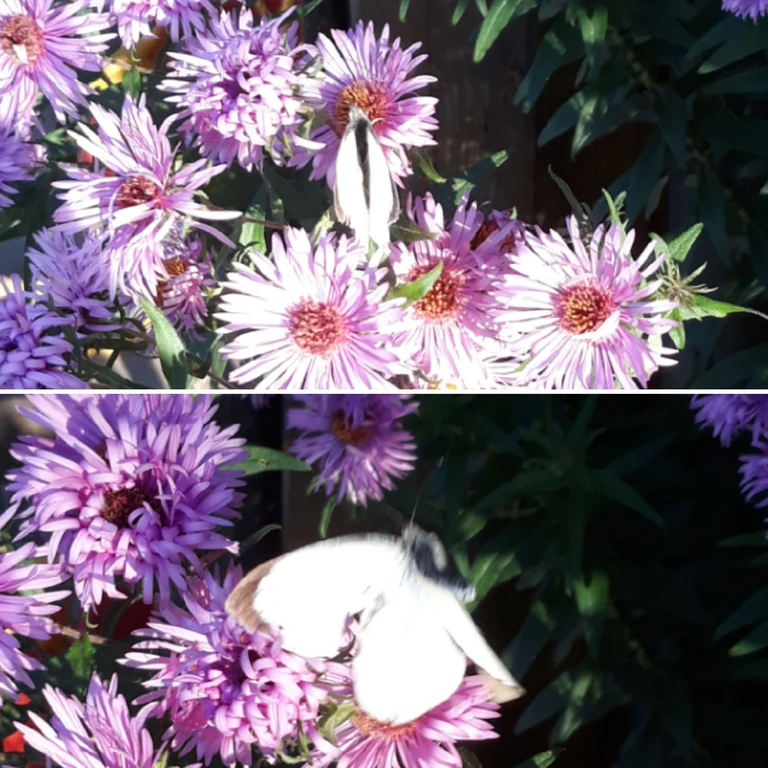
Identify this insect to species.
Pieris brassicae
